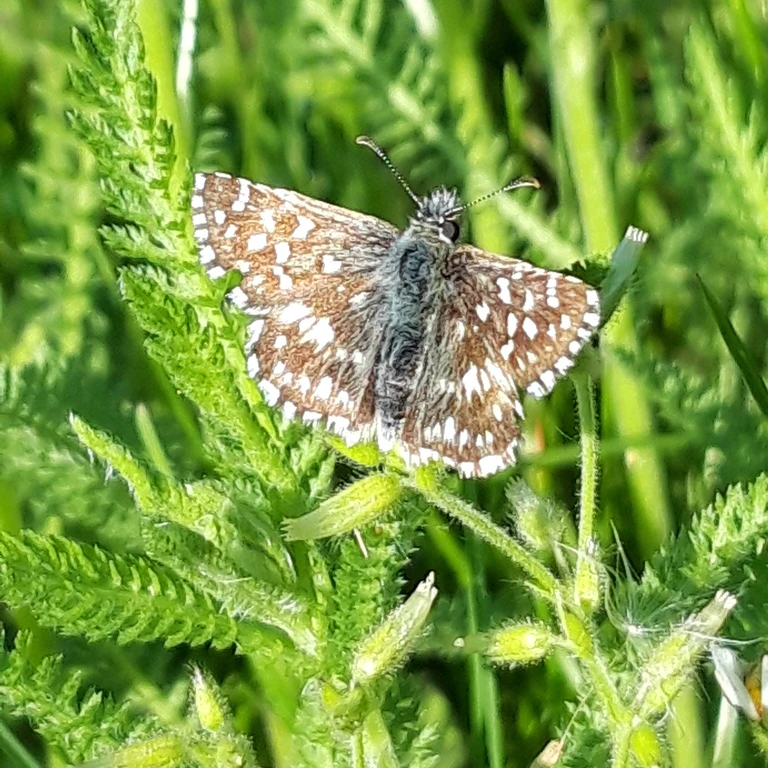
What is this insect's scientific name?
Pyrgus malvae
